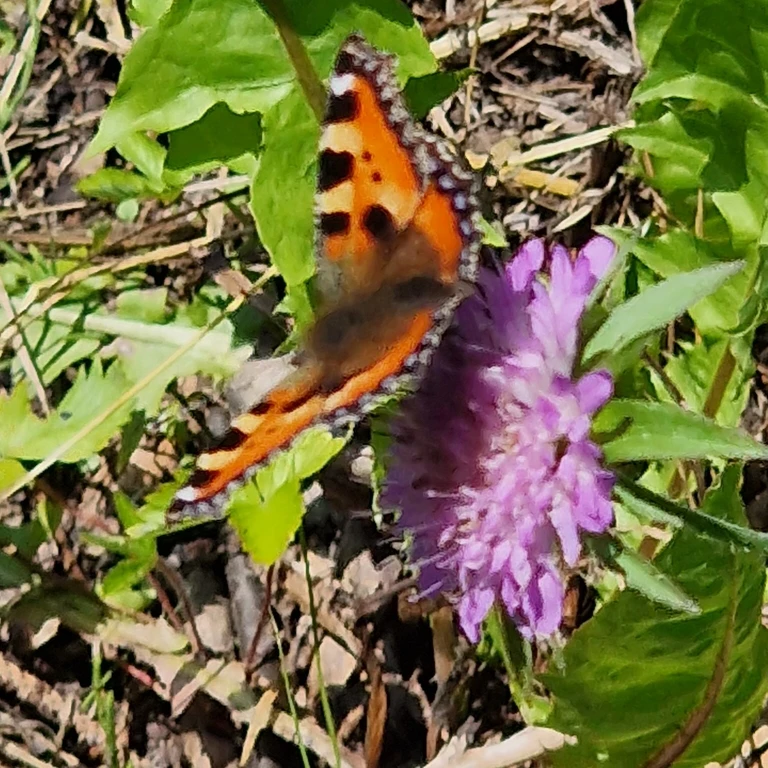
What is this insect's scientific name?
Aglais urticae
